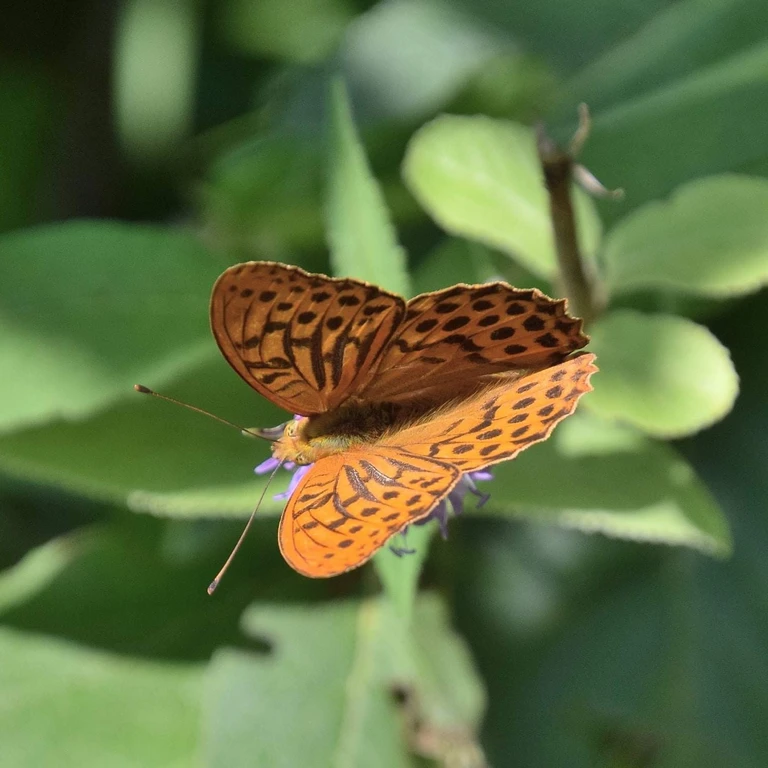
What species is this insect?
Argynnis paphia
